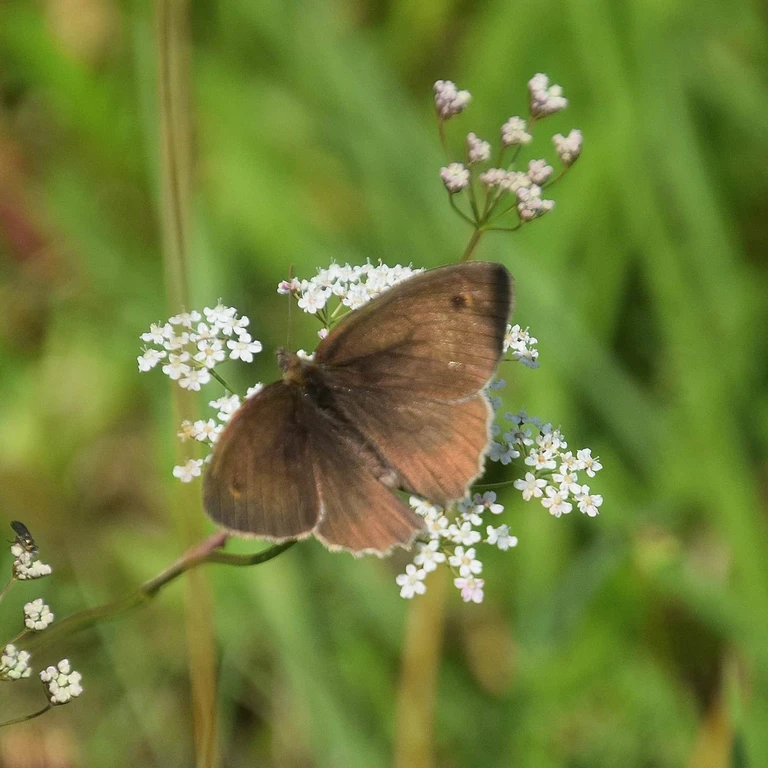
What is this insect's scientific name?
Maniola jurtina
